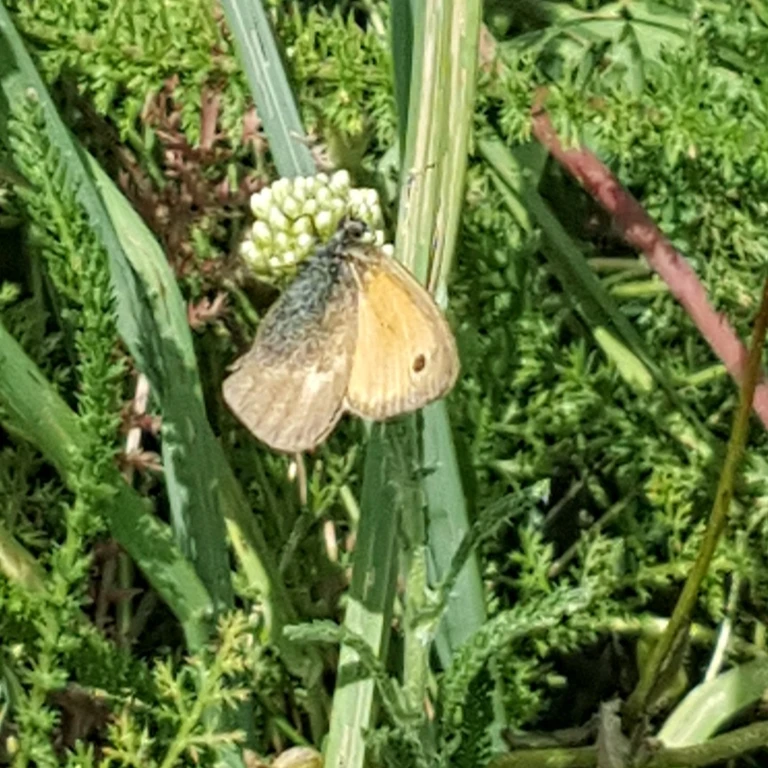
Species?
Coenonympha pamphilus
